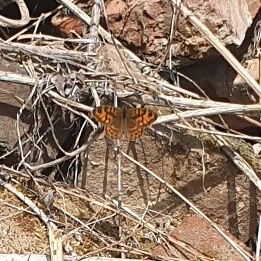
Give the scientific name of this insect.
Lasiommata megera (also Pararge megera)
